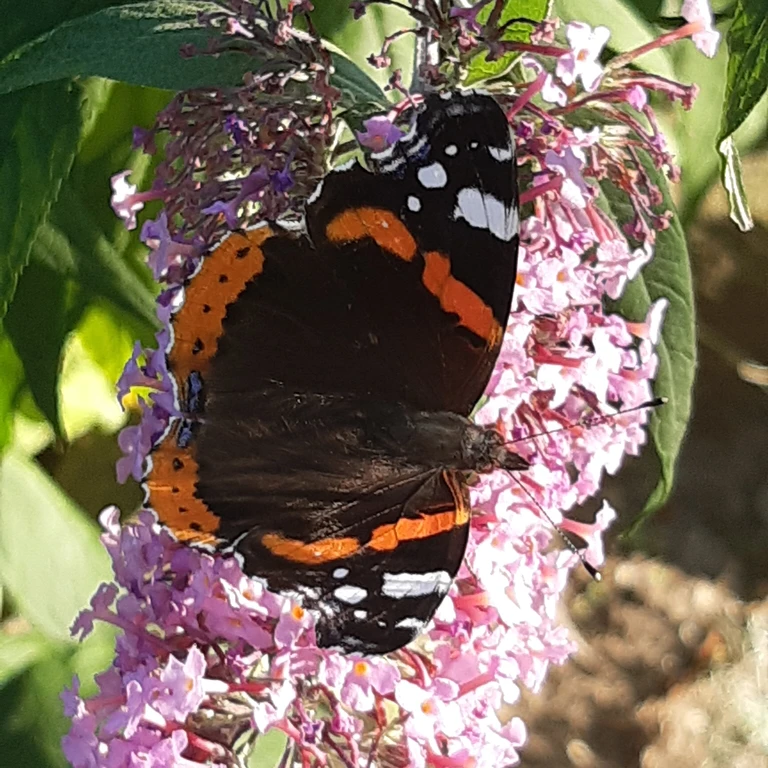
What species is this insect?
Vanessa atalanta
